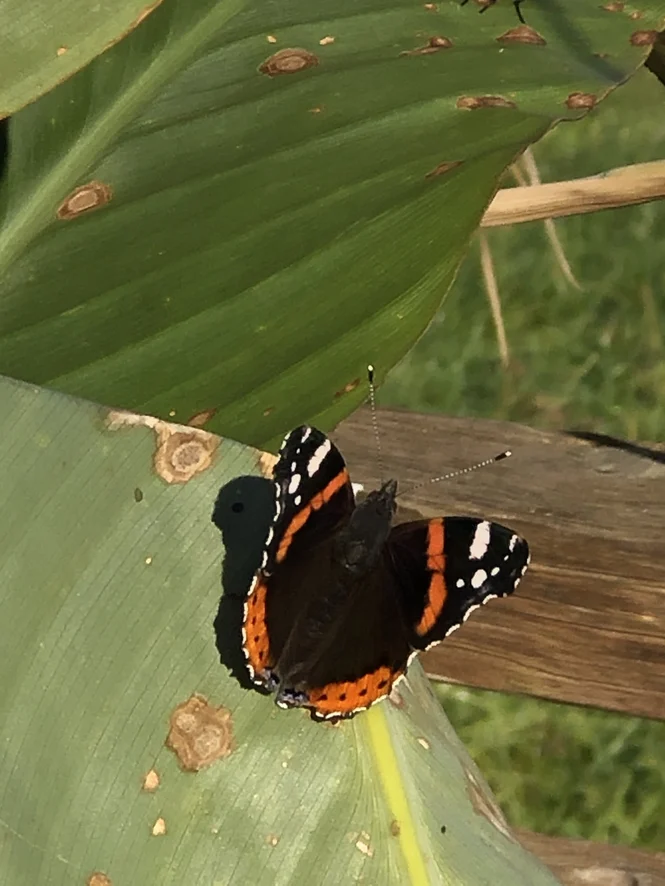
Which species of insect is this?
Vanessa atalanta
